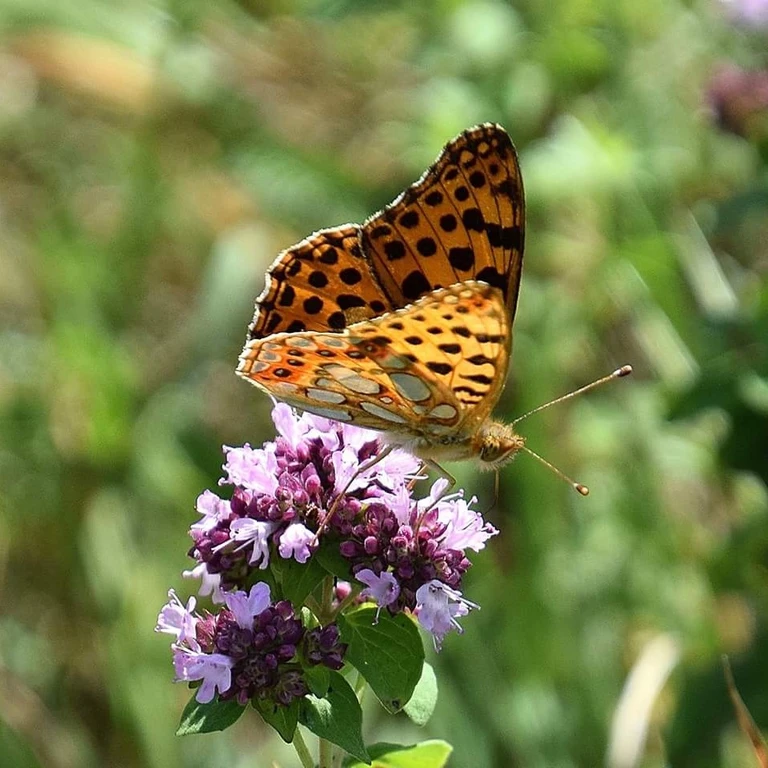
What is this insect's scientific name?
Issoria lathonia
